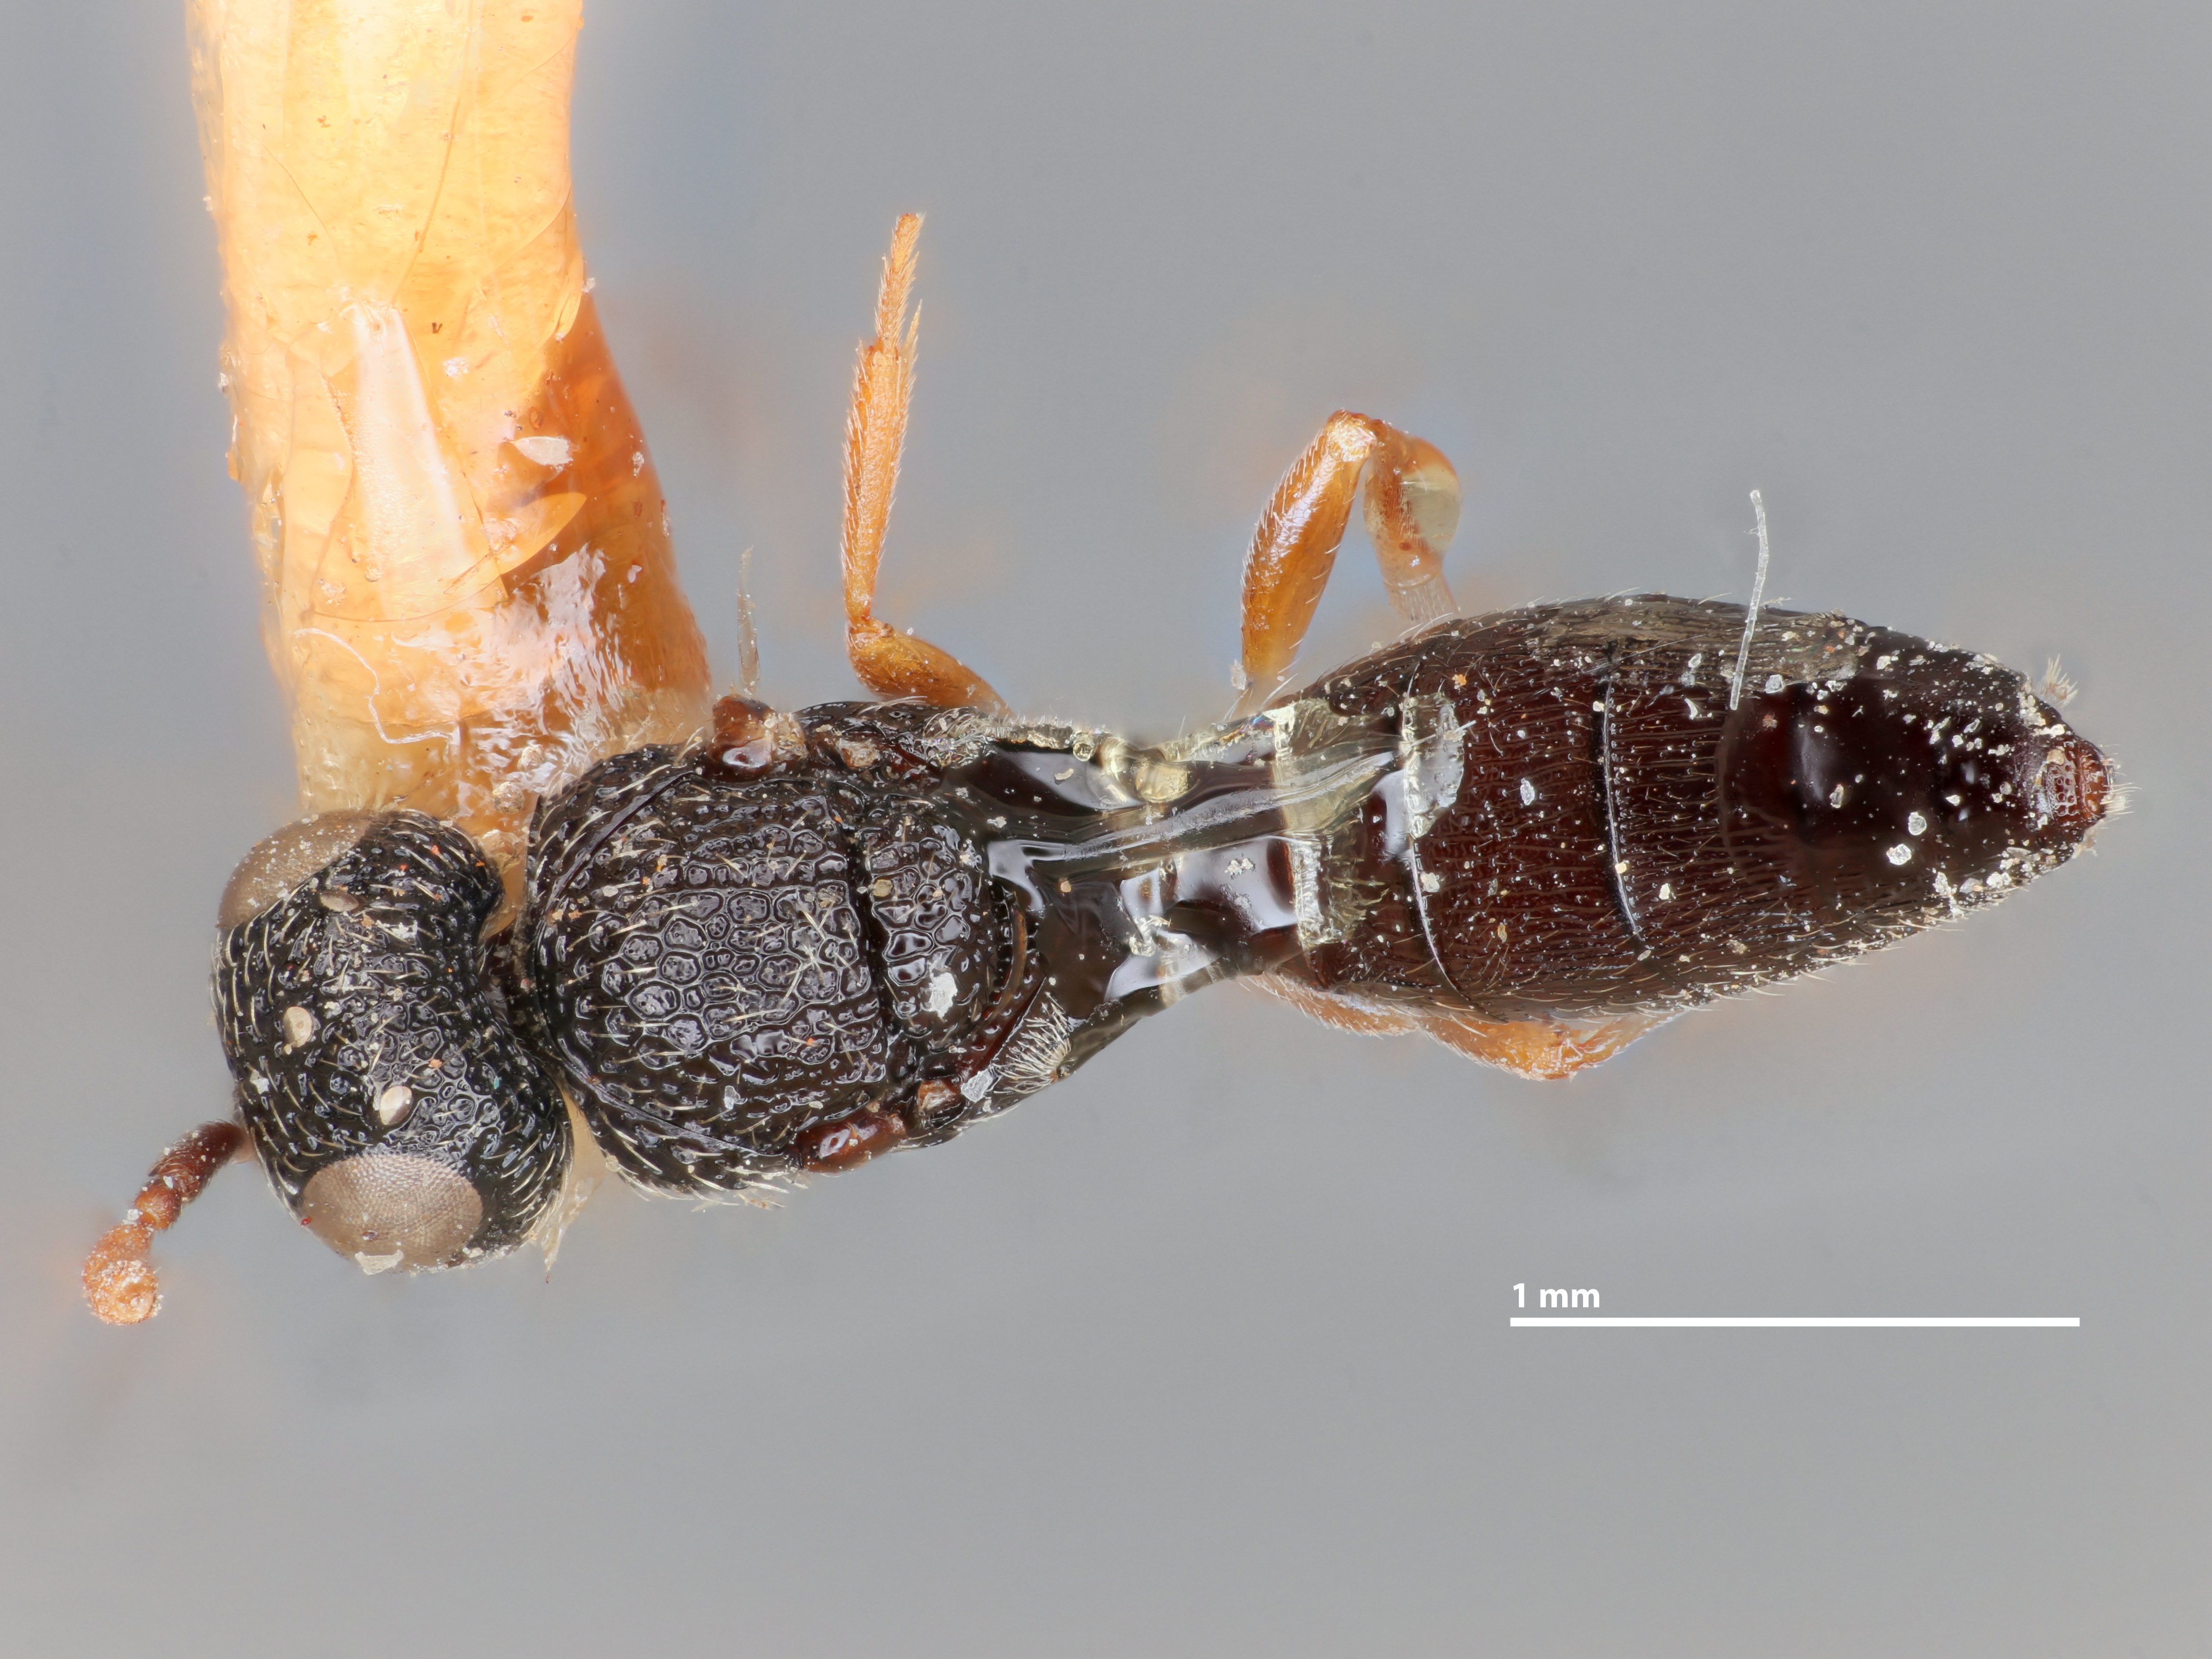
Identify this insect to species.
Scelio satpurus
